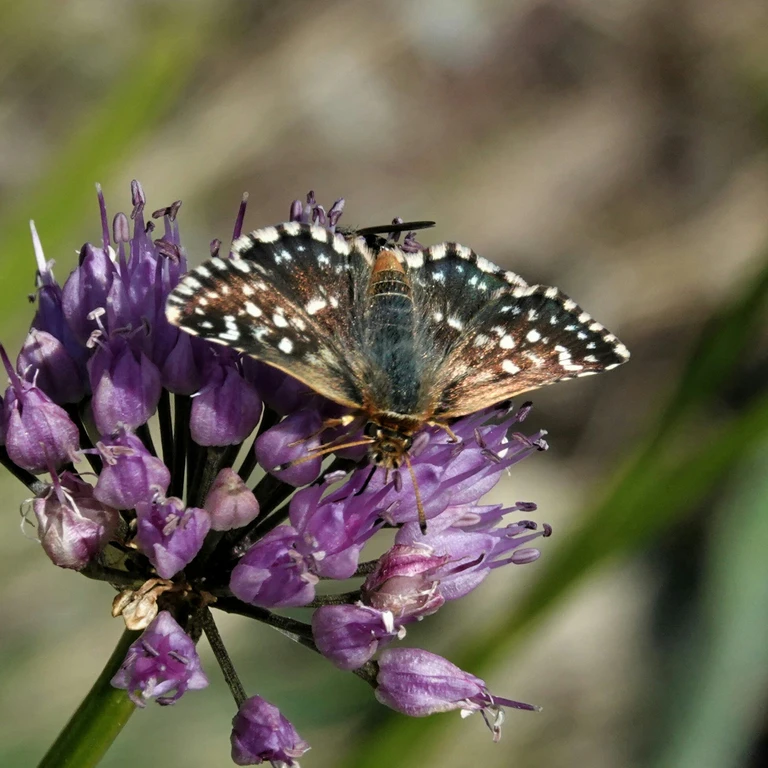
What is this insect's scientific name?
Spialia sertorius
